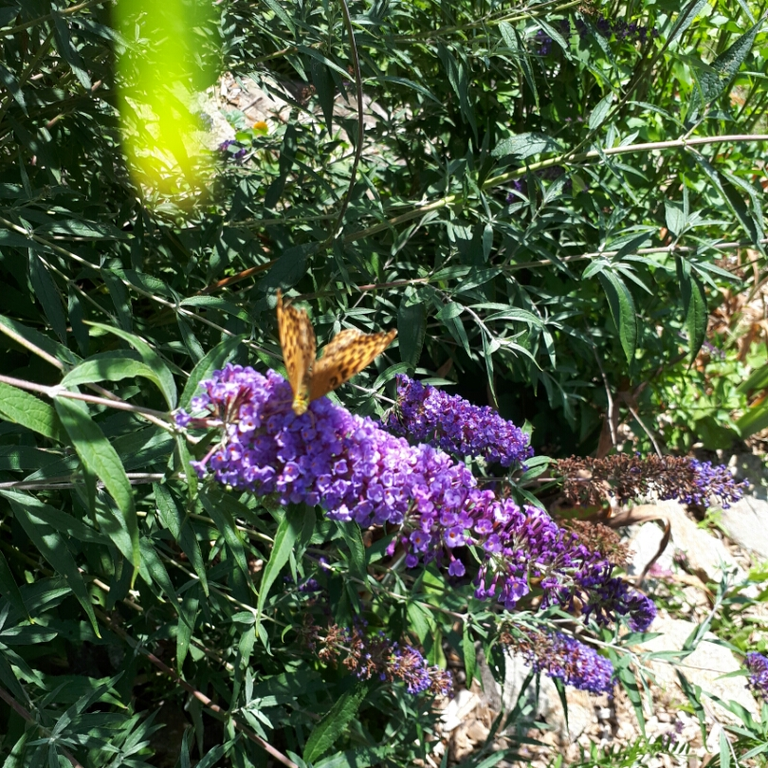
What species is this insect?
Argynnis paphia
